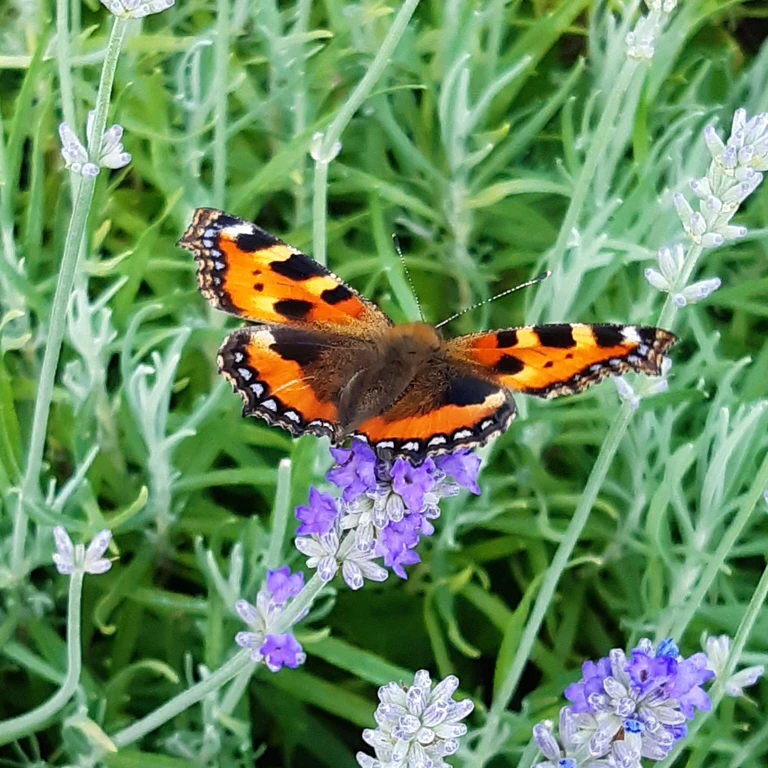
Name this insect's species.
Aglais urticae
